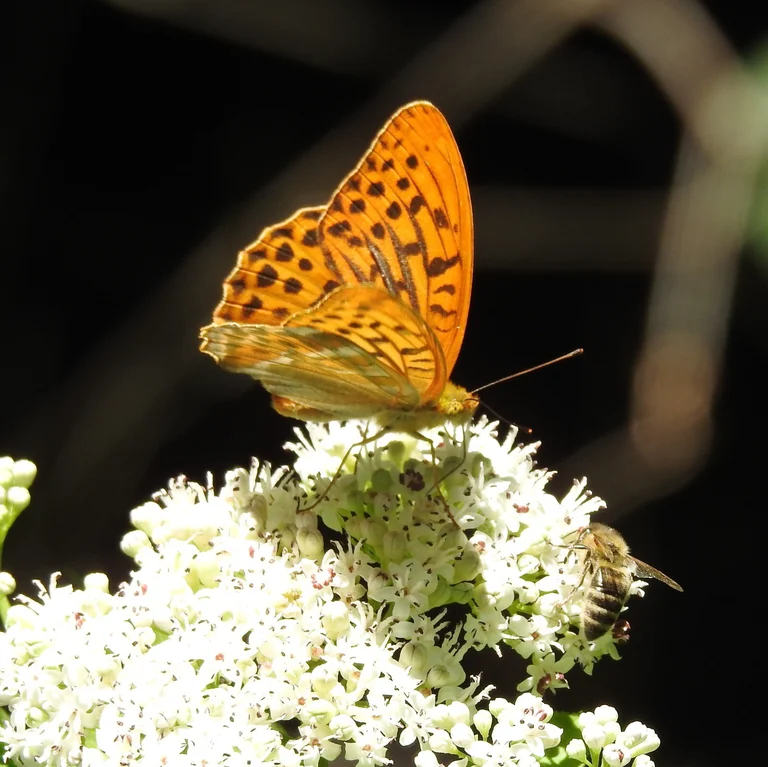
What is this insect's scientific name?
Argynnis paphia
